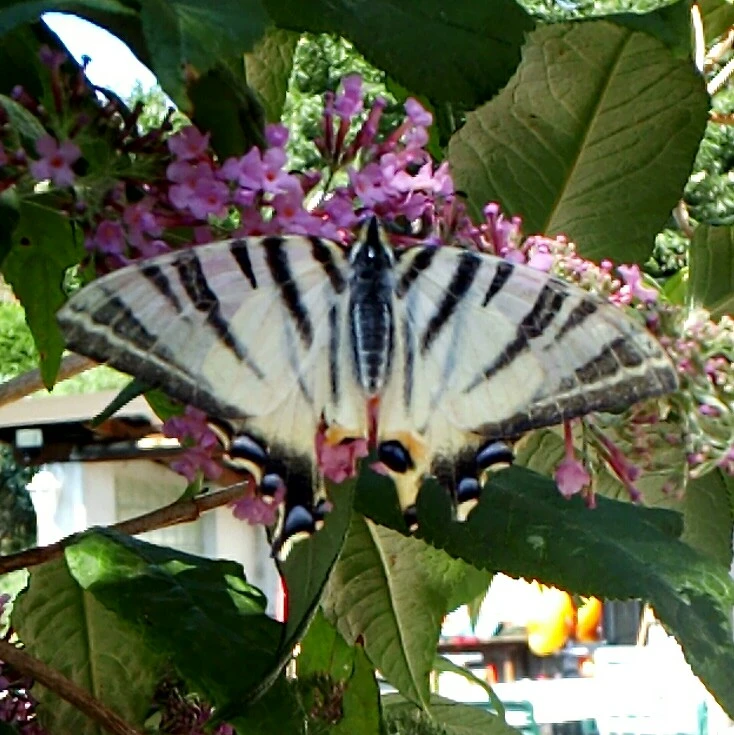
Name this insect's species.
Iphiclides podalirius
